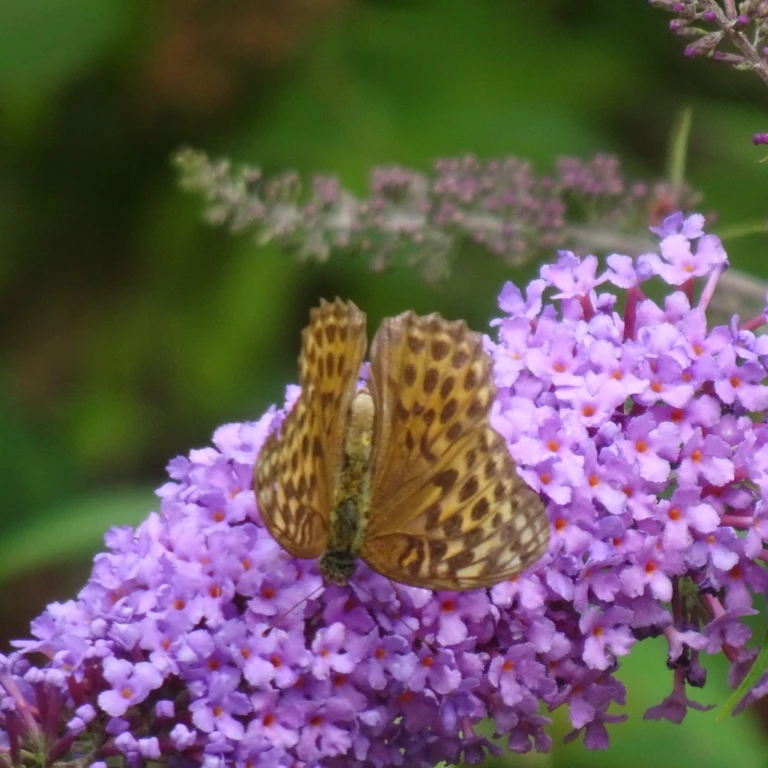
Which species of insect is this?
Argynnis paphia
